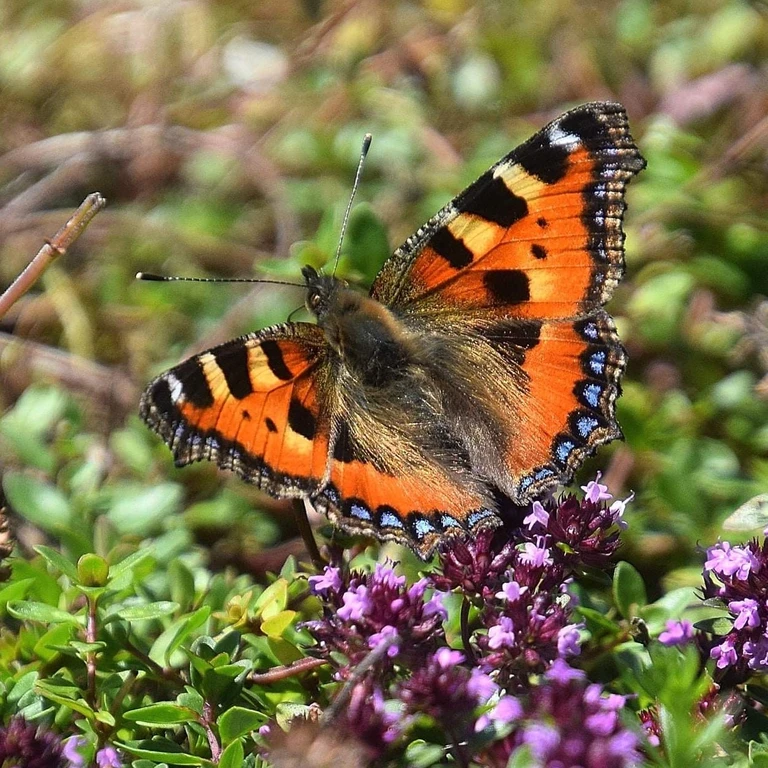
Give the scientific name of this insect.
Aglais urticae
